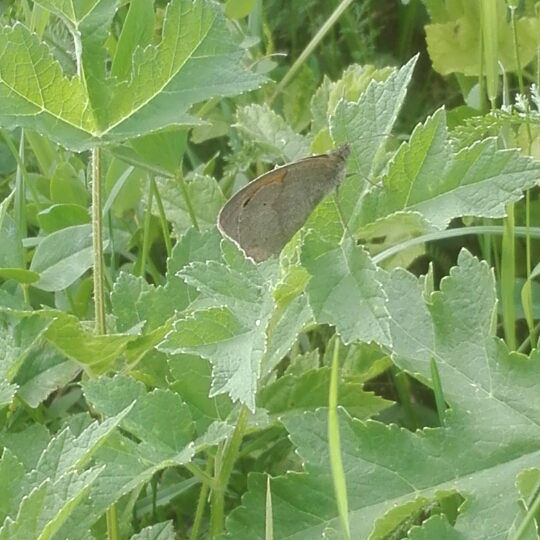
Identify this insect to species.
Maniola jurtina
